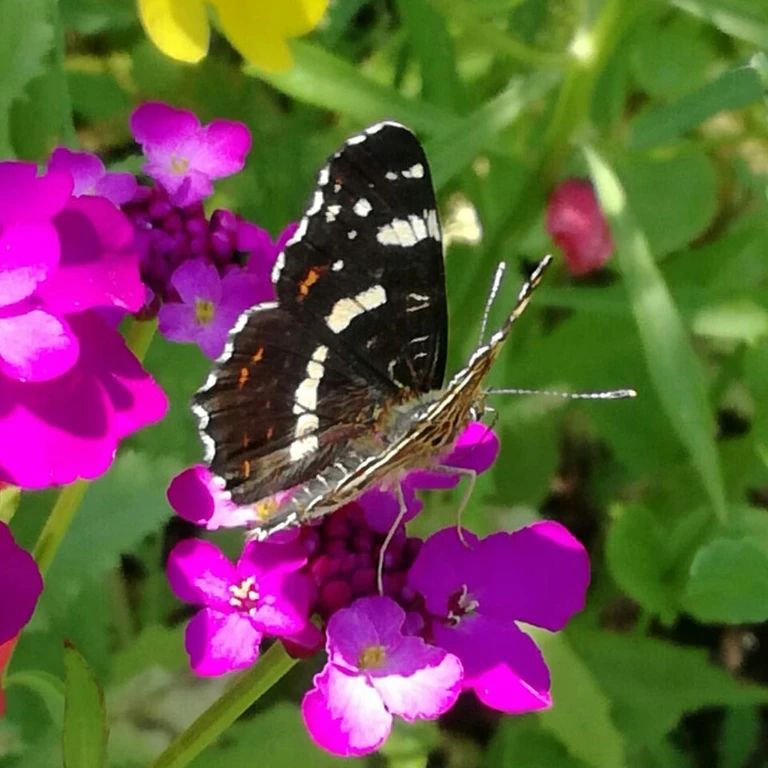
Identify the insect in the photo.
Araschnia levana
